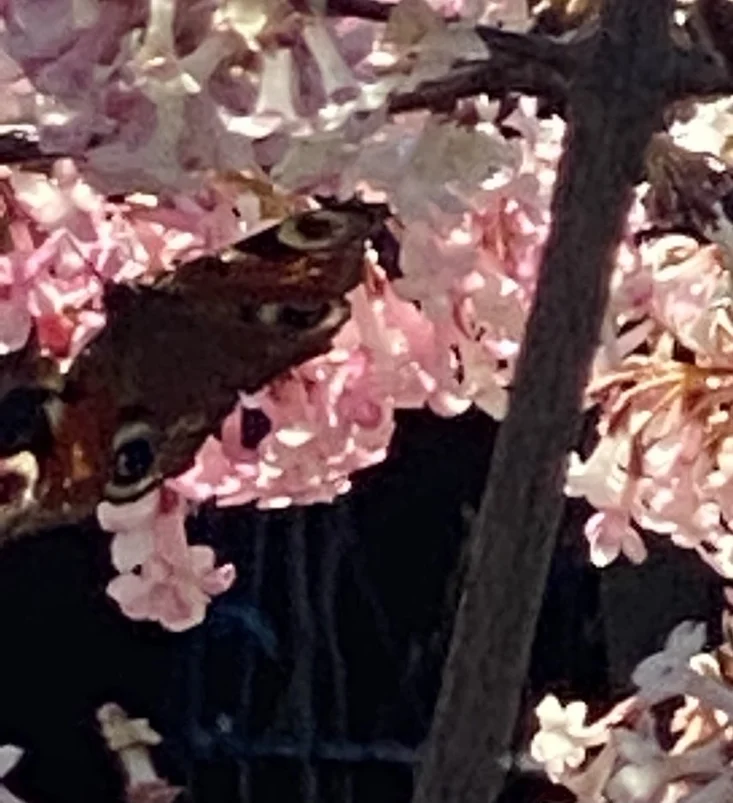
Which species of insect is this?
Aglais io
